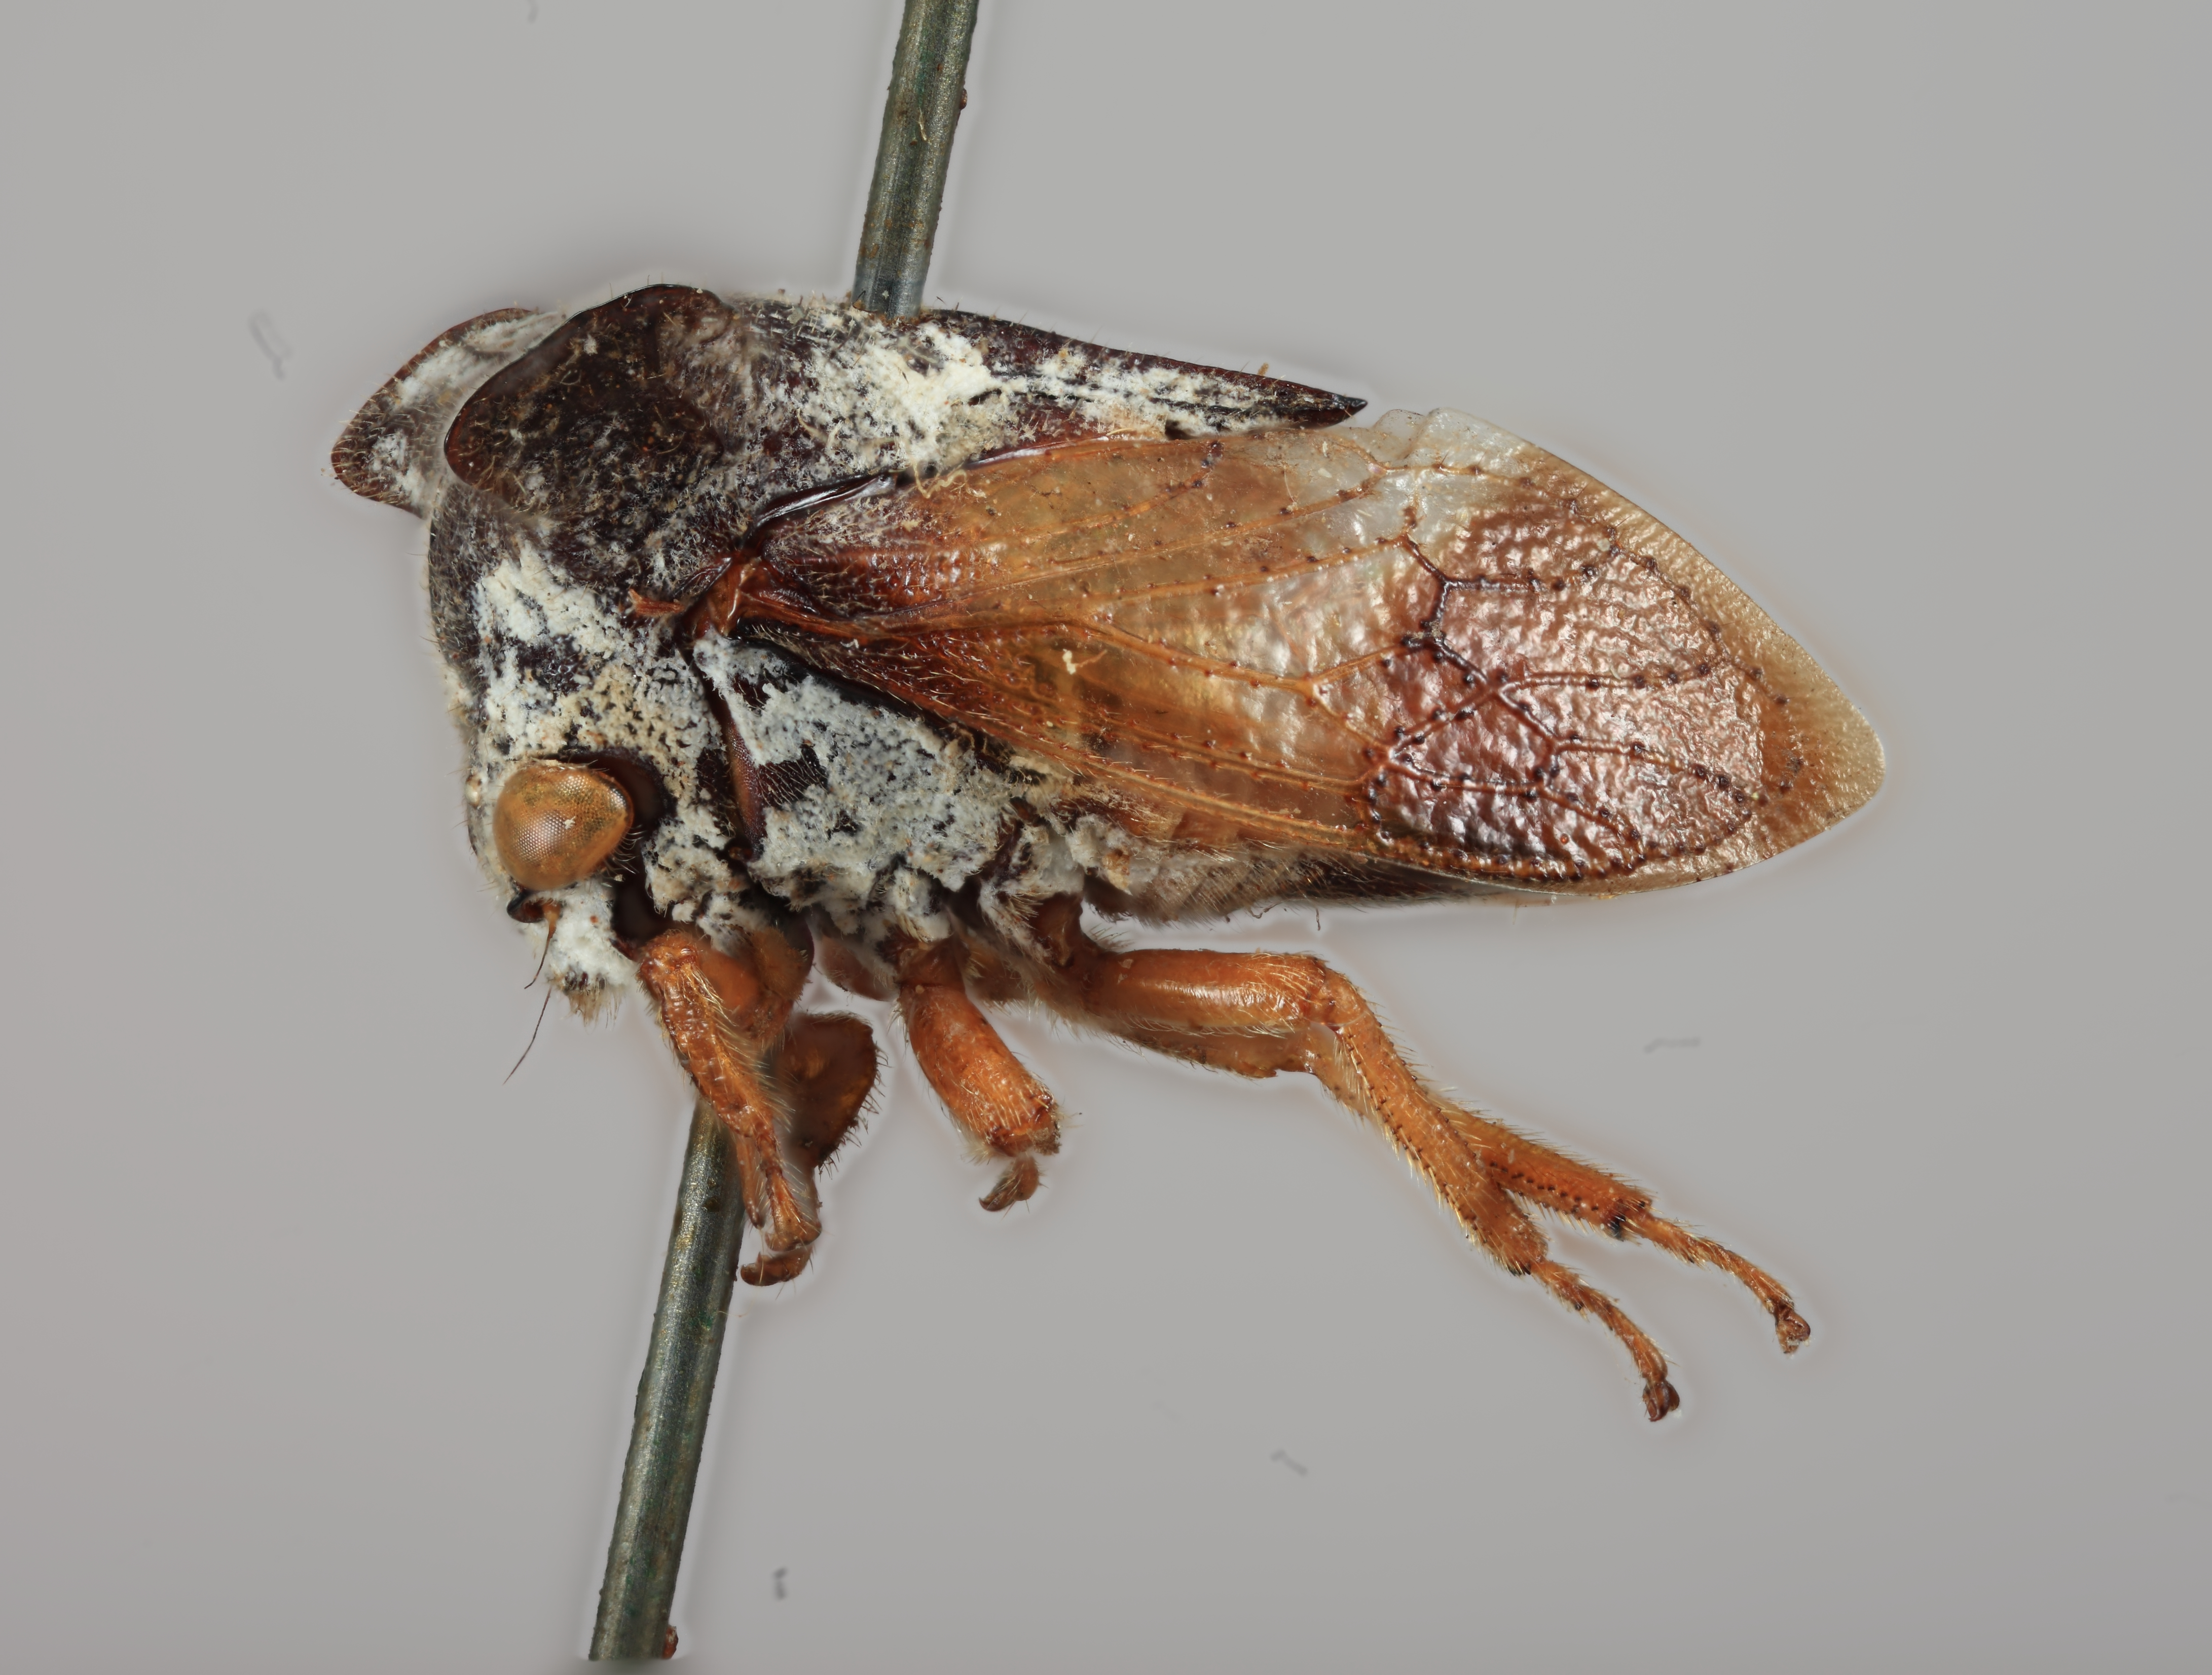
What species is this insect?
Centruchus laticornis
